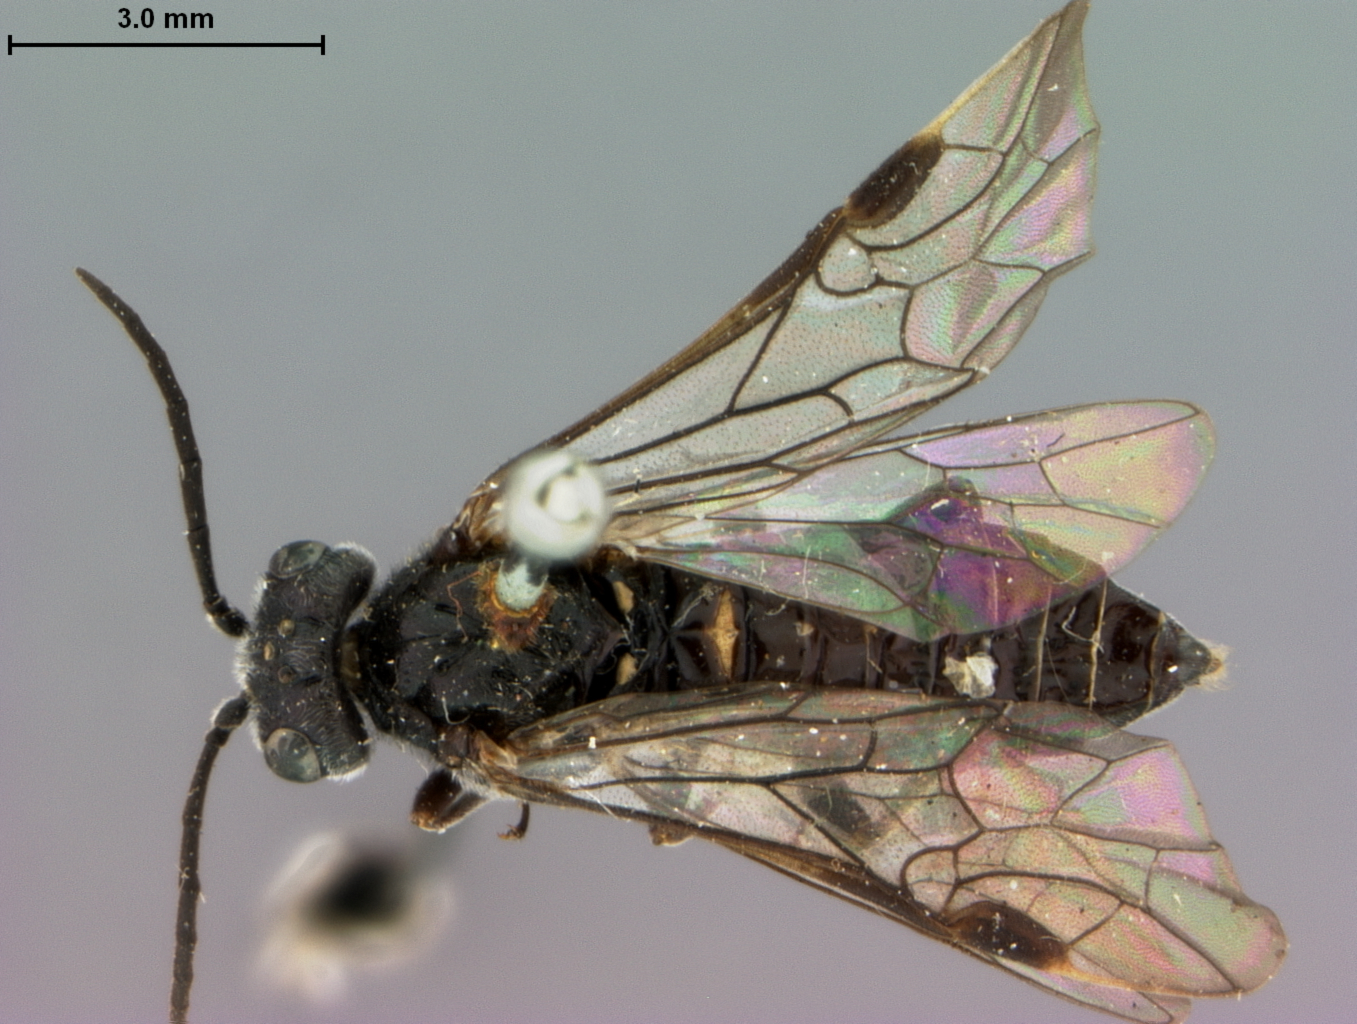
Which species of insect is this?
Loderus niger
